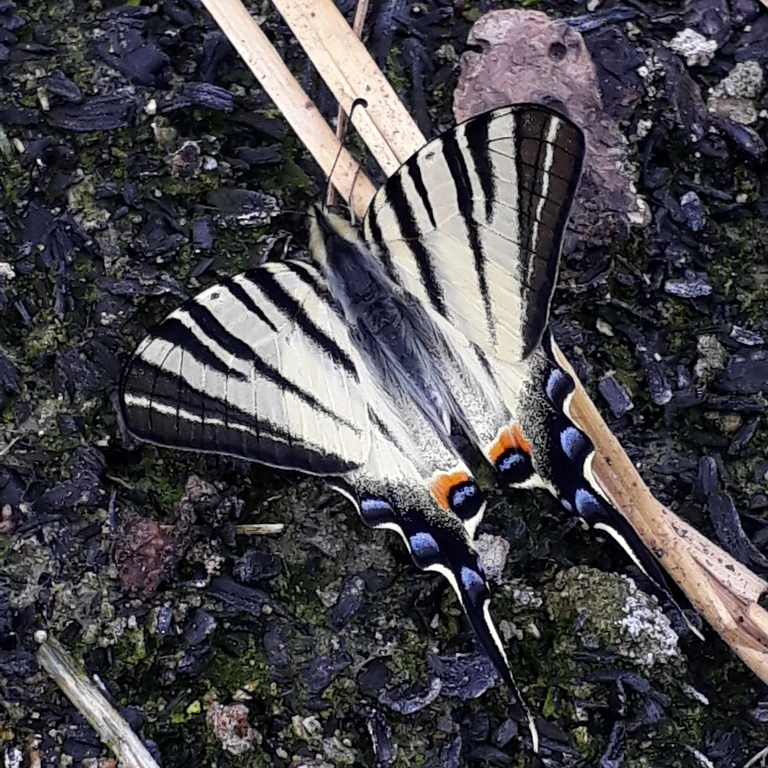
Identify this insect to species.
Iphiclides podalirius
